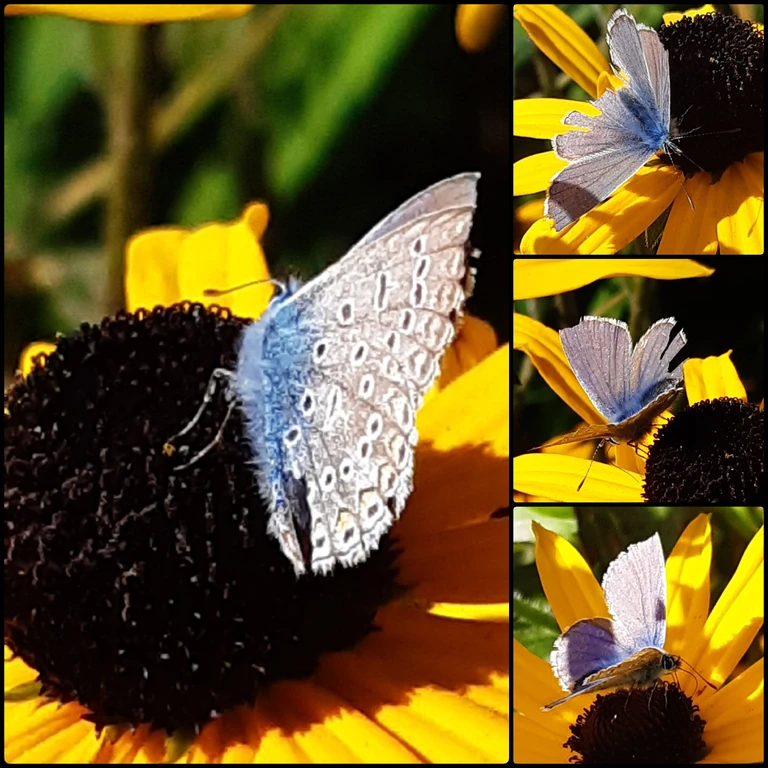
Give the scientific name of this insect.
Polyommatus icarus
